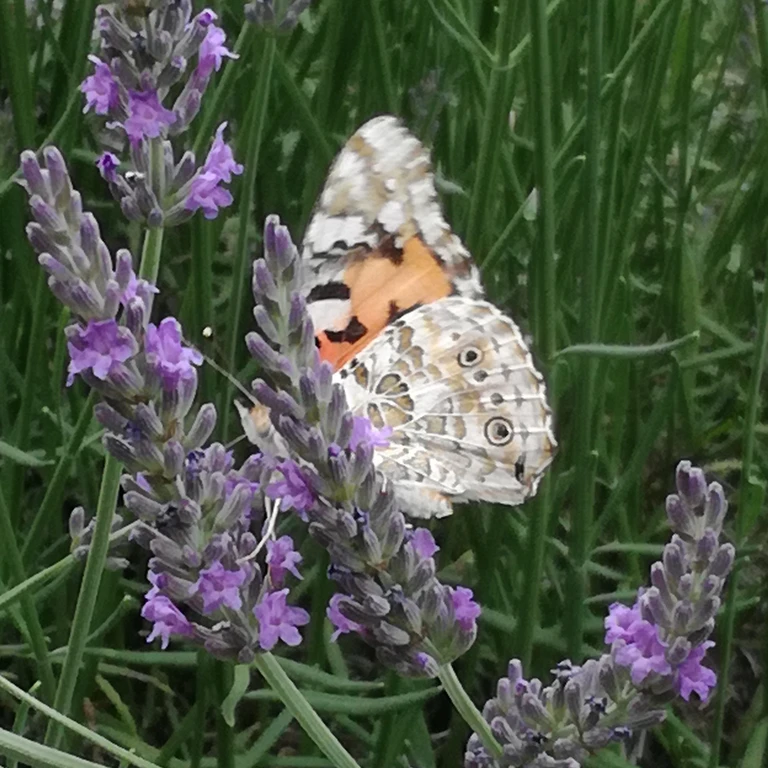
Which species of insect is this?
Vanessa cardui
